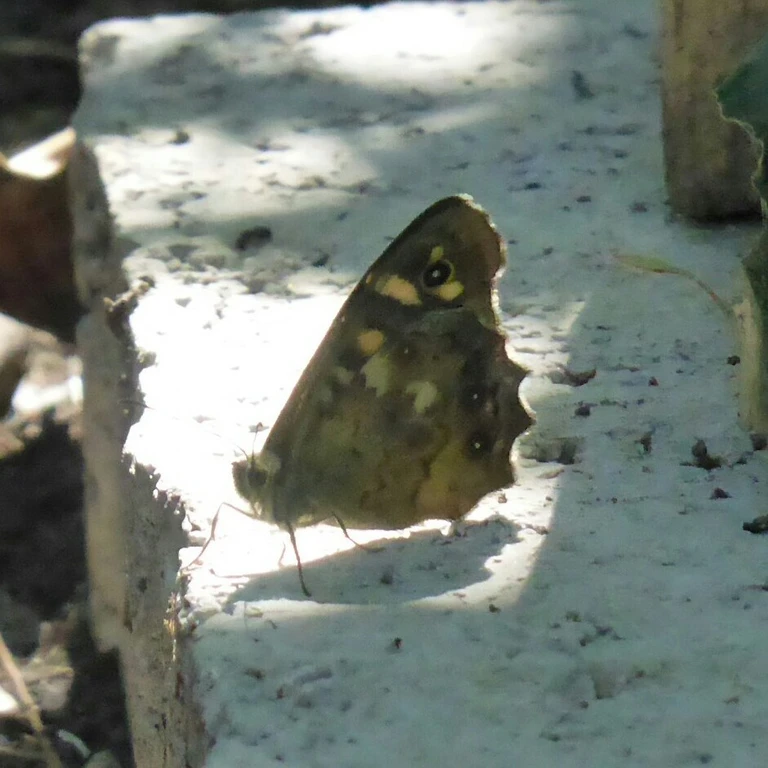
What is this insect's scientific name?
Pararge aegeria
